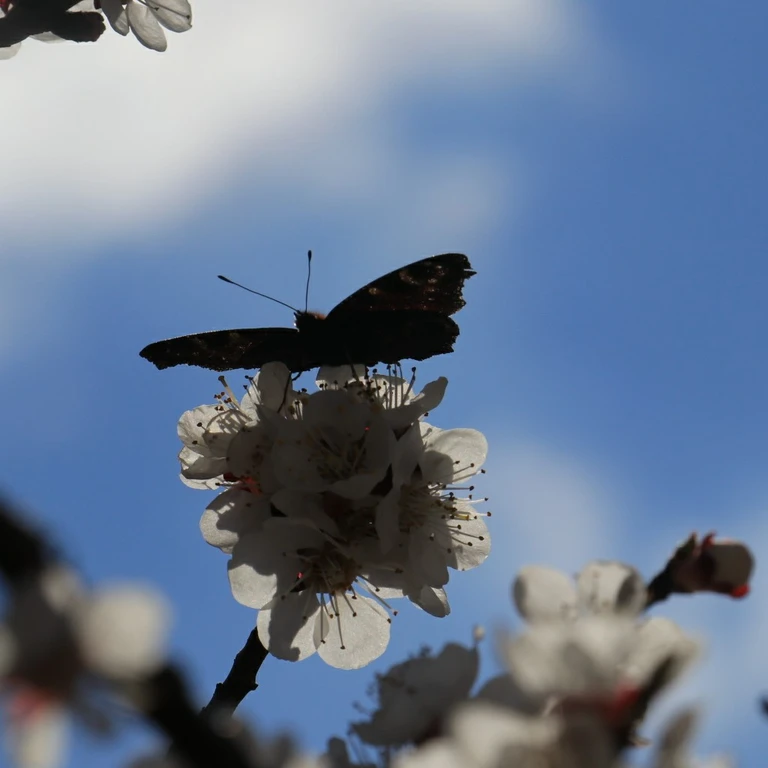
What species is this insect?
Aglais io
